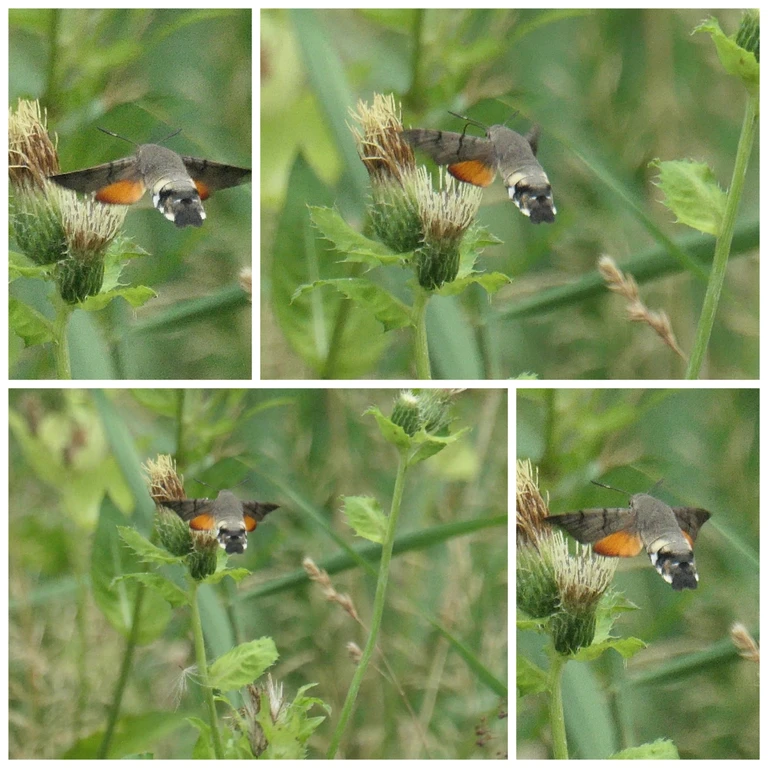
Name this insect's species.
Macroglossum stellatarum
